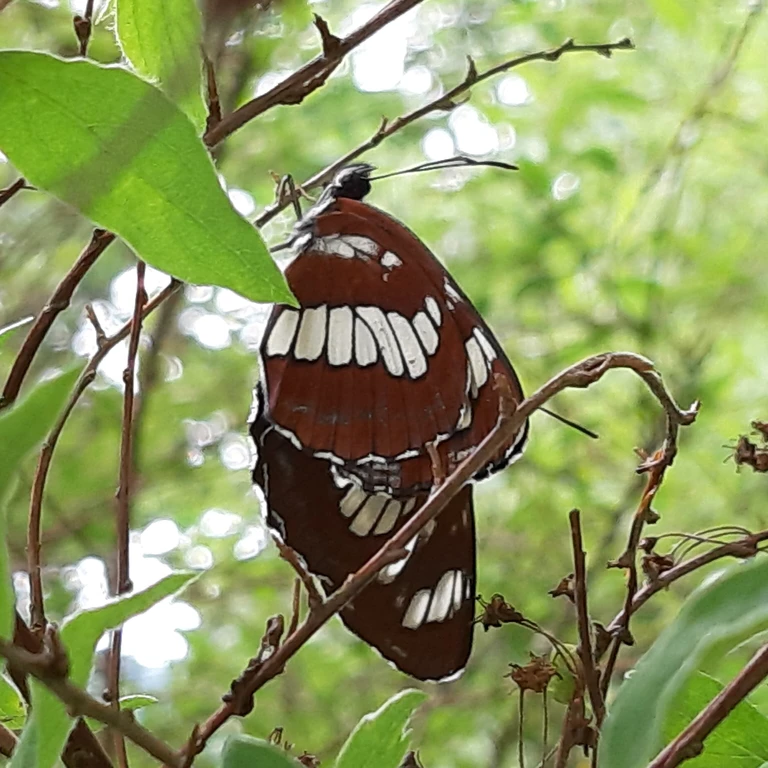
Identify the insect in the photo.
Neptis rivularis
